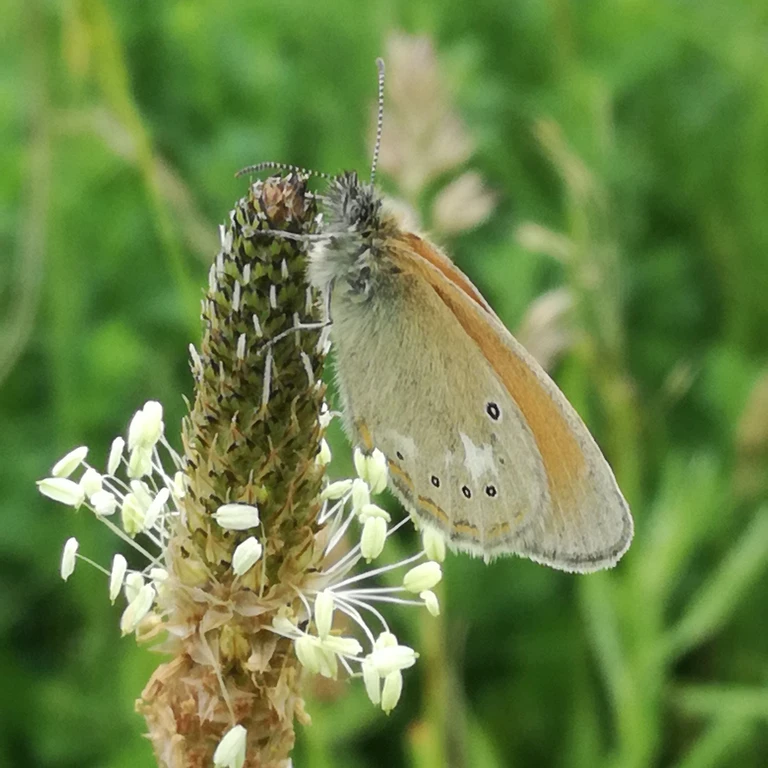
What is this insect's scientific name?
Coenonympha glycerion (also Coenonympha iphis)
